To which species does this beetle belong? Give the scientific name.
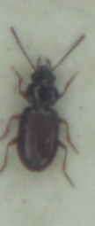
Bembidion mannerheimii
